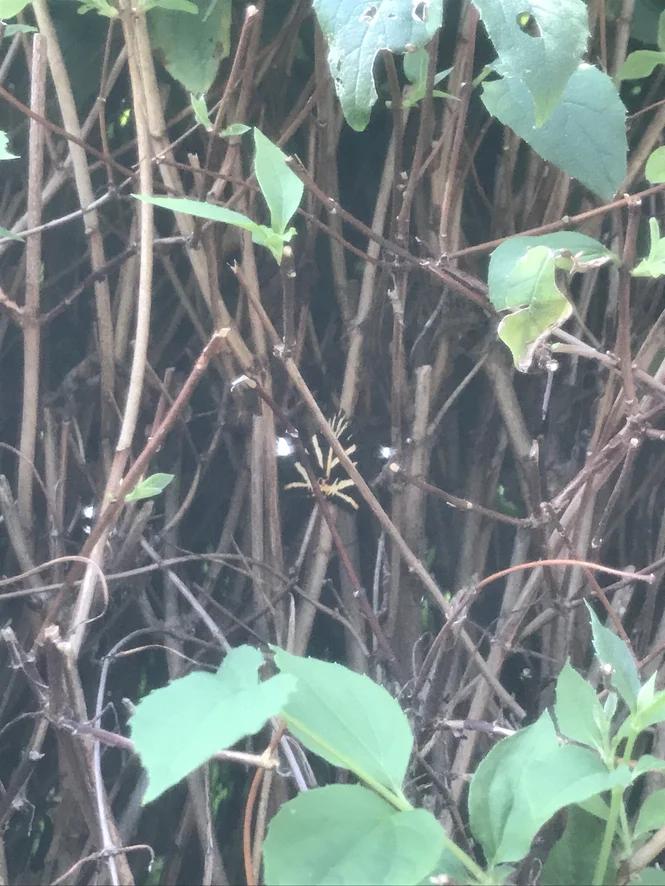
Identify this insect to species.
Euplagia quadripunctaria
